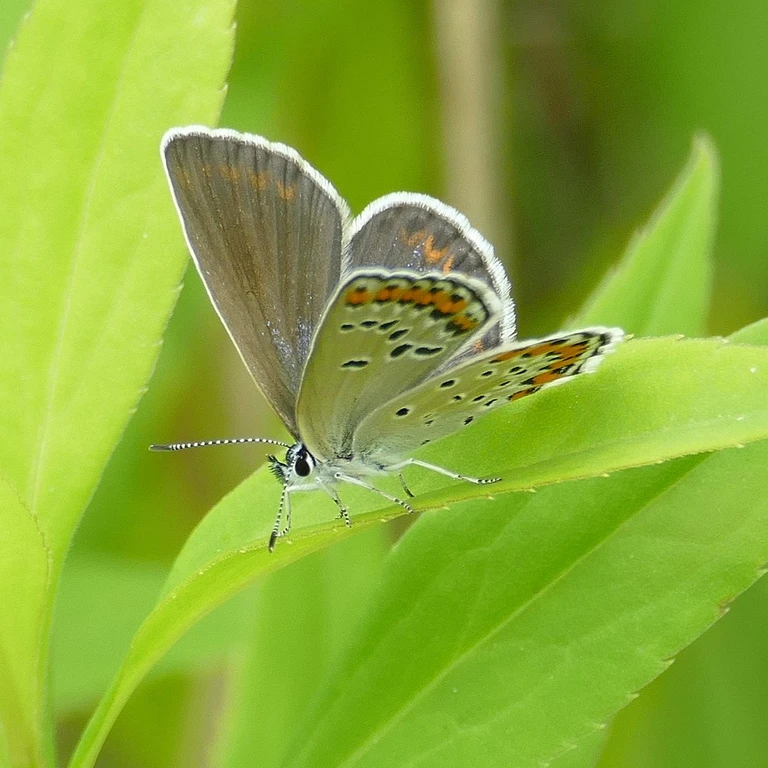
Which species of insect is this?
Plebejus argyrognomon
